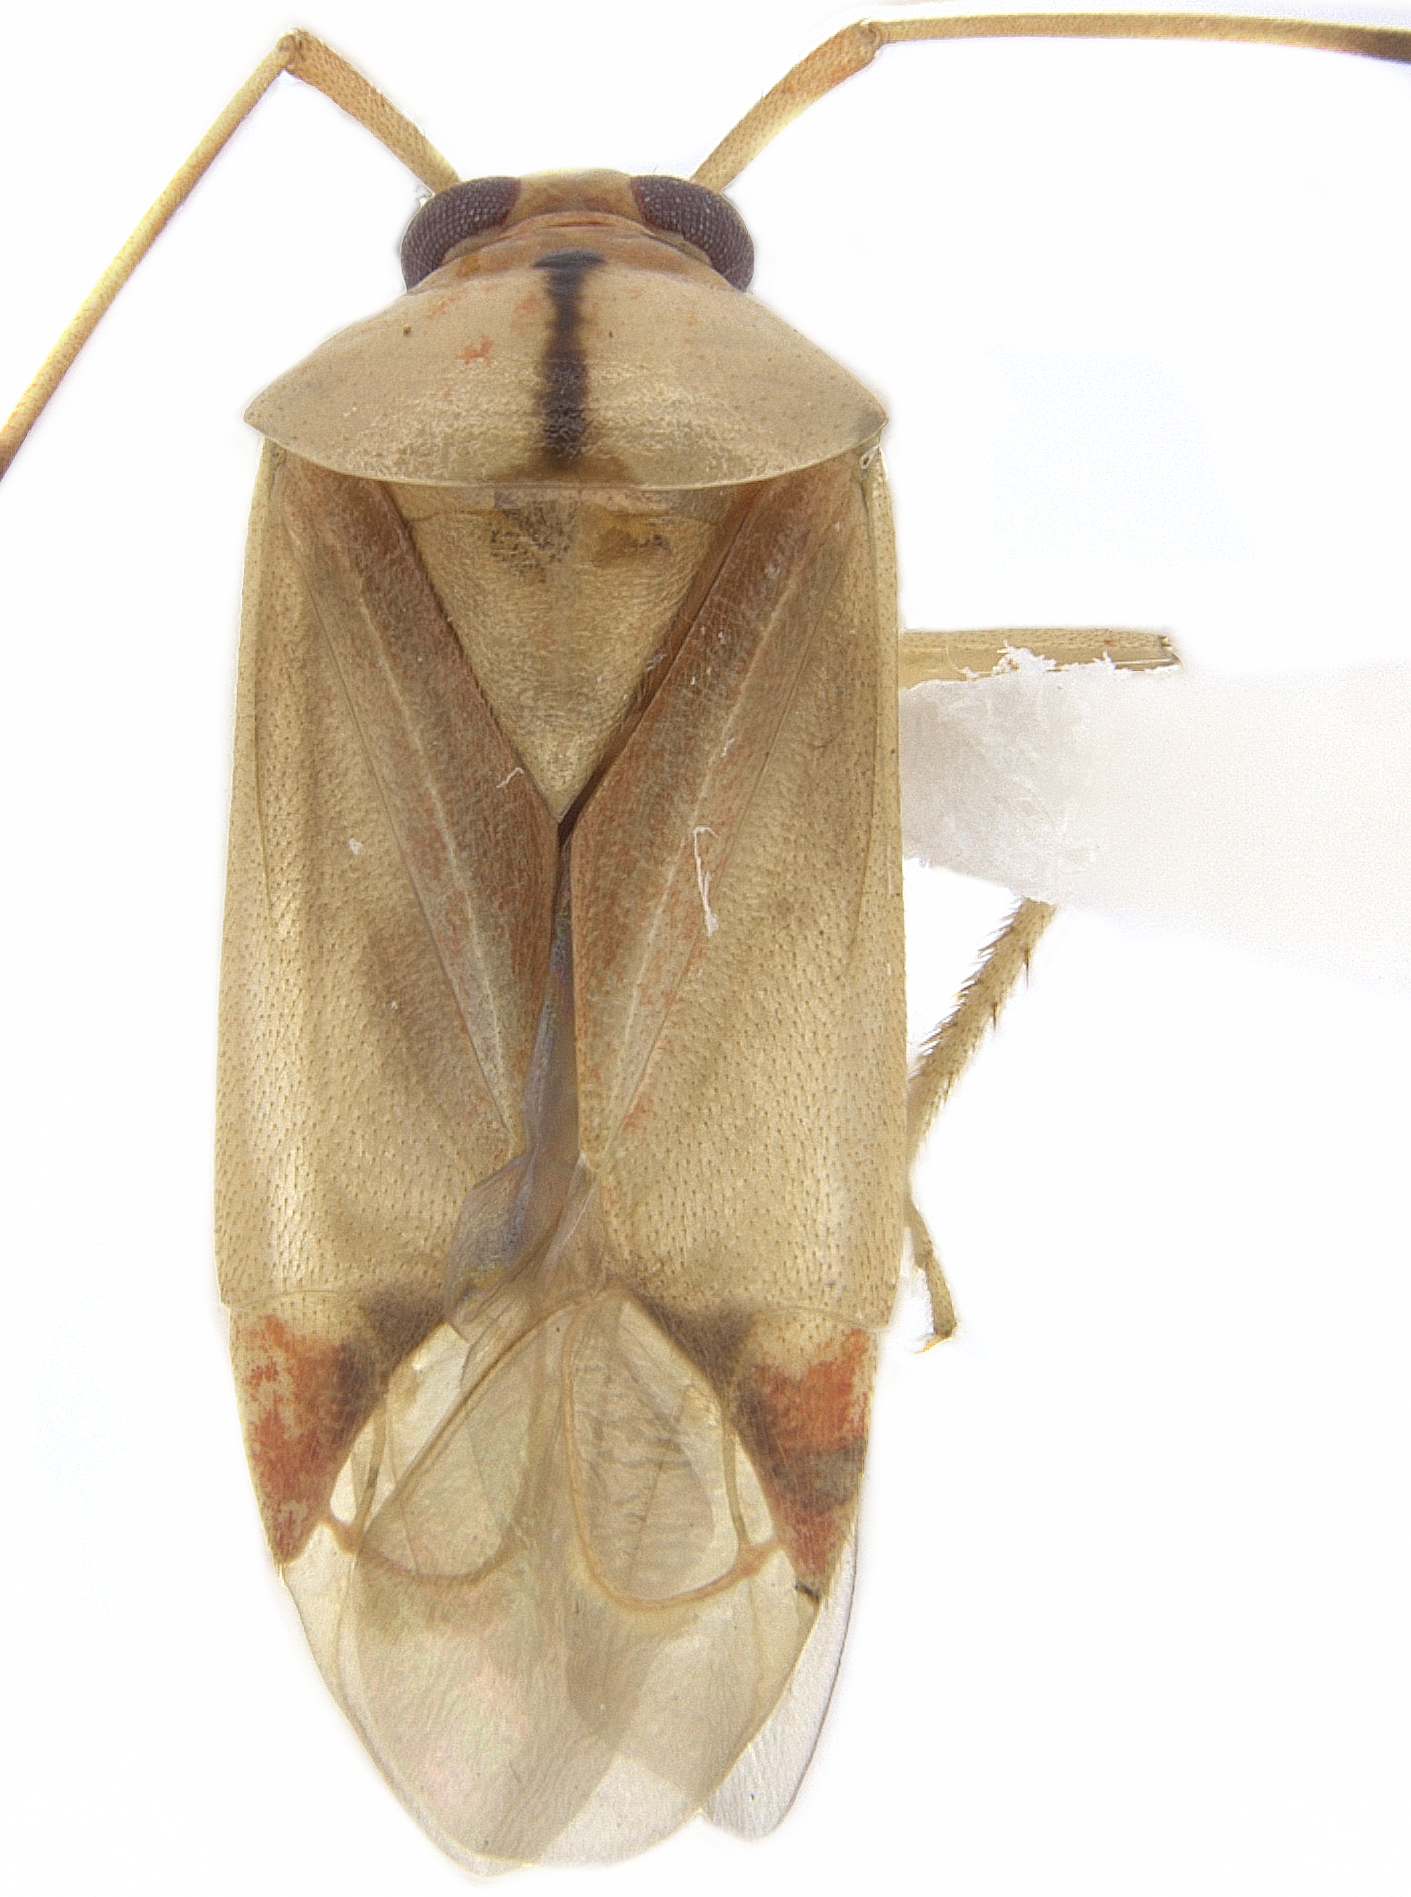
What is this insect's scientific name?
Megacoelum biseratensis
